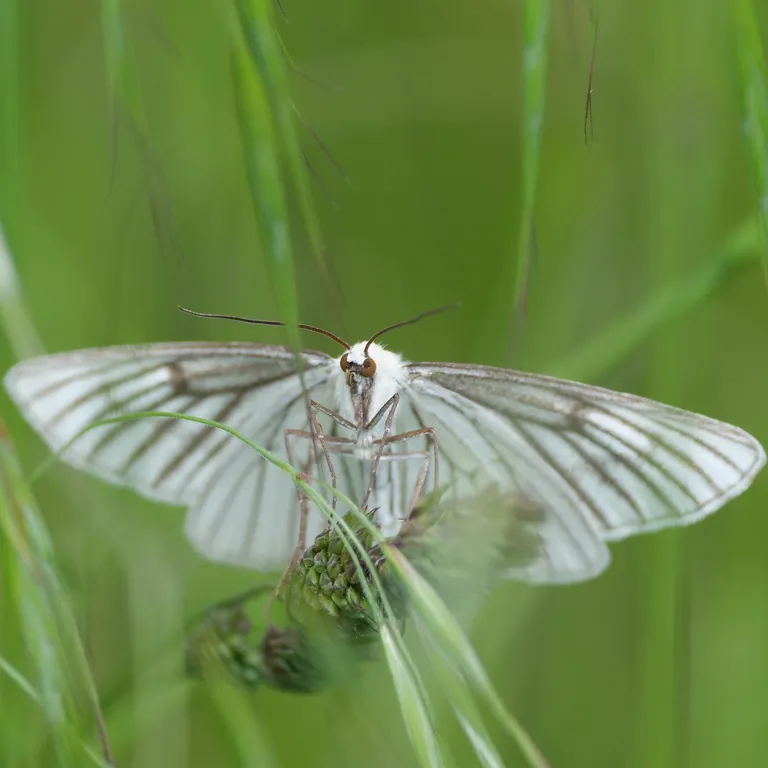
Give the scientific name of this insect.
Siona lineata
